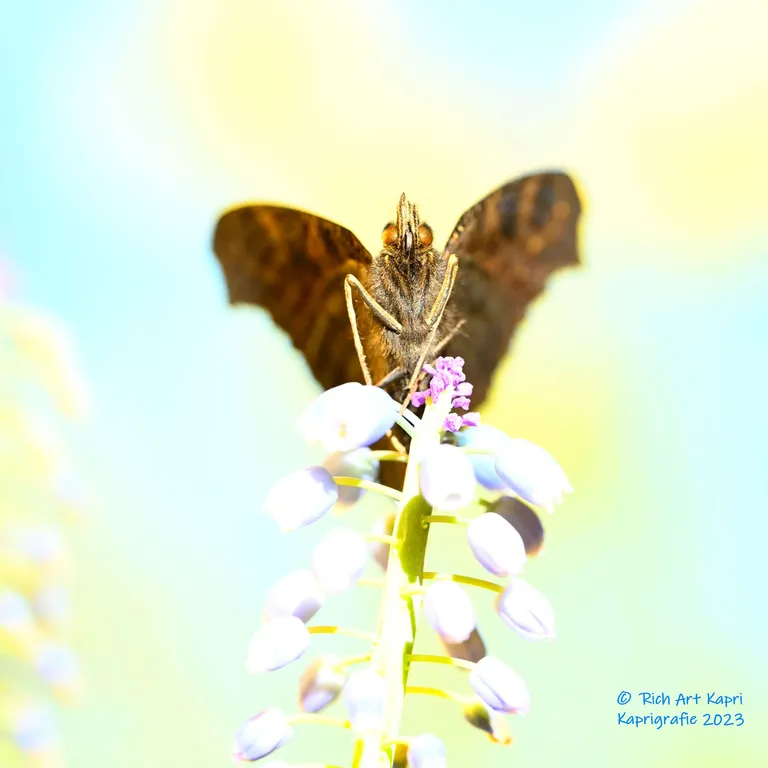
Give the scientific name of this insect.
Aglais io
